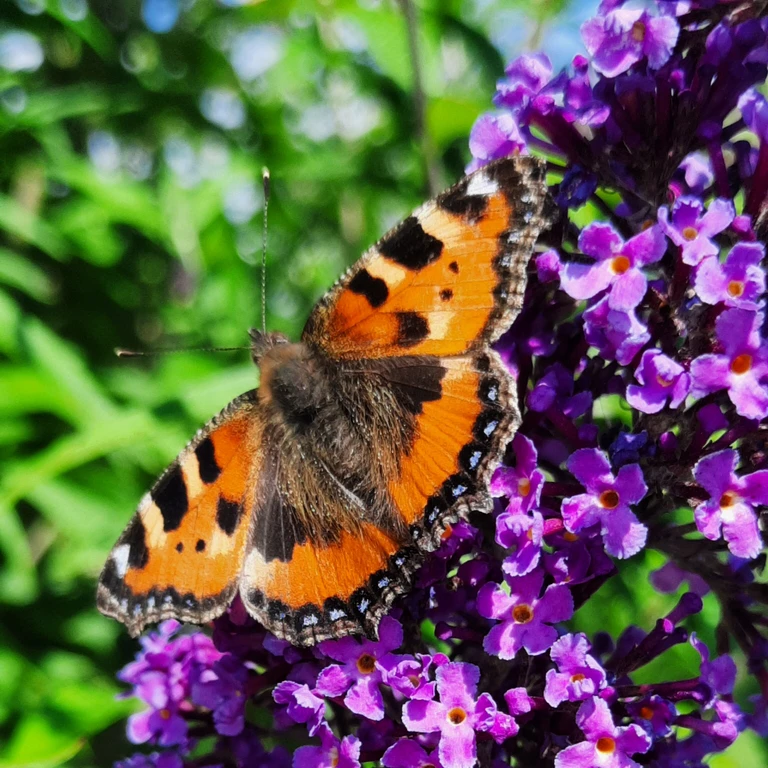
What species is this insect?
Aglais urticae
